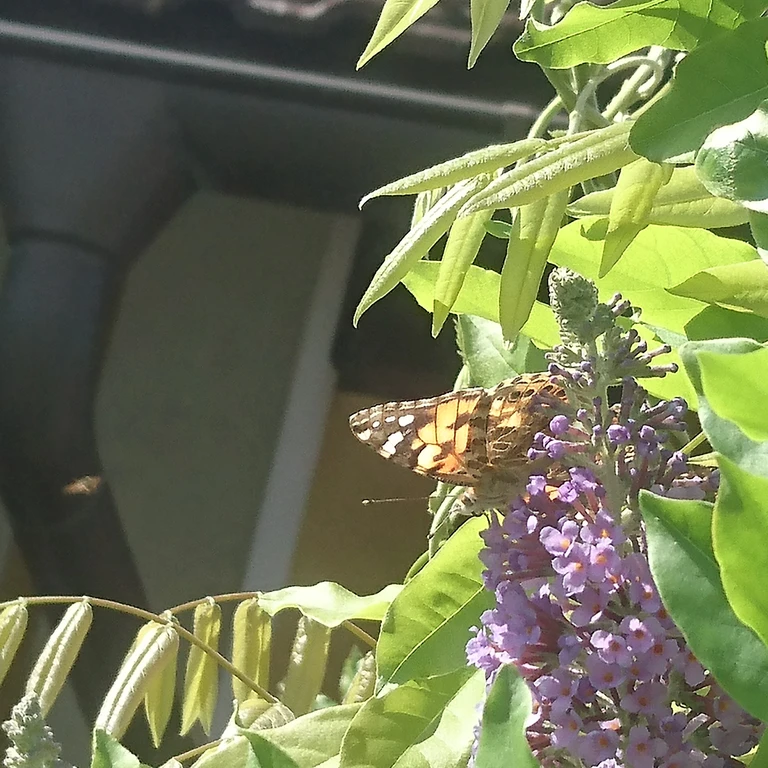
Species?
Vanessa cardui
